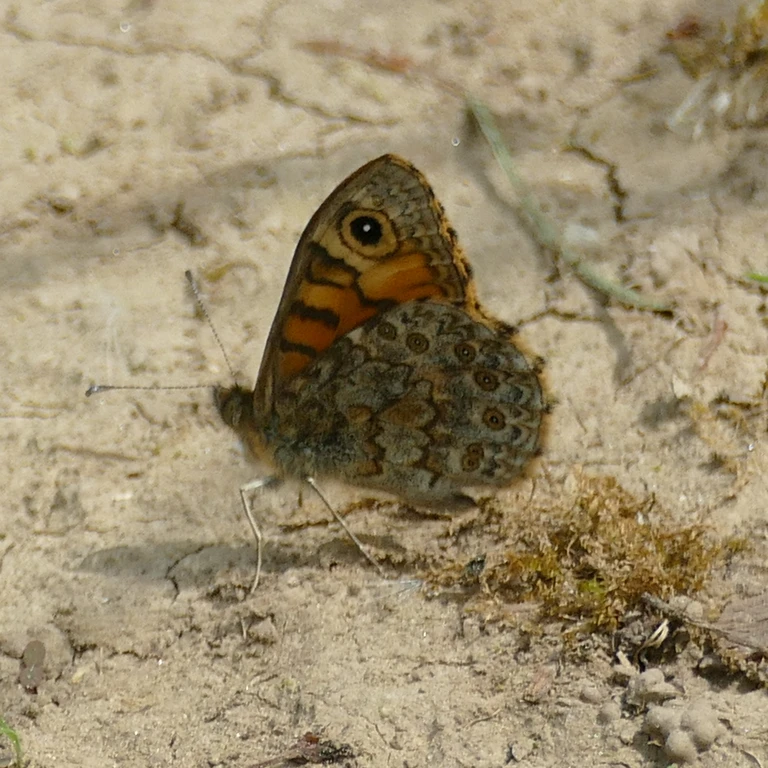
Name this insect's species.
Lasiommata megera (also Pararge megera)
